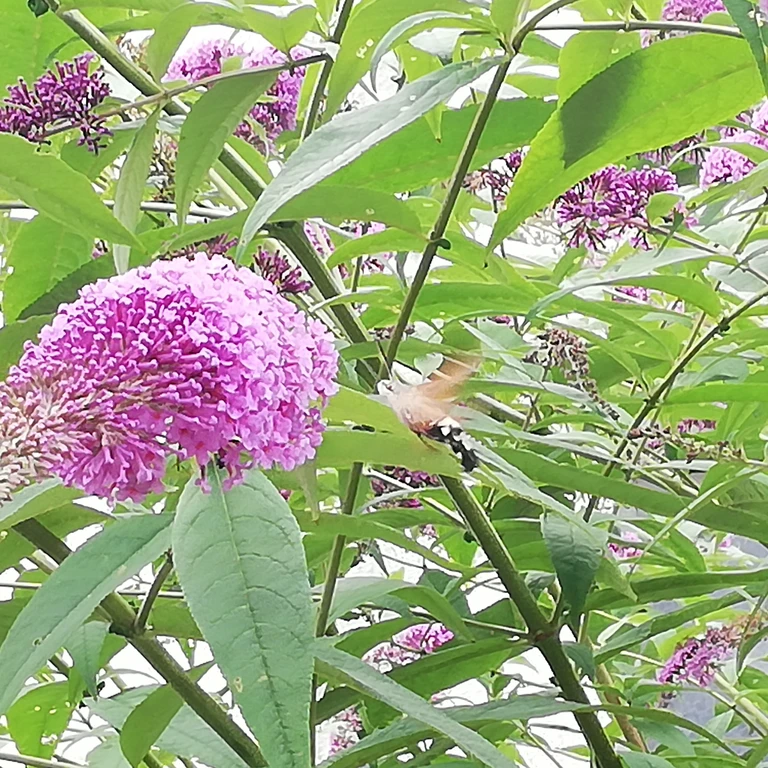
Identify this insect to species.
Macroglossum stellatarum
